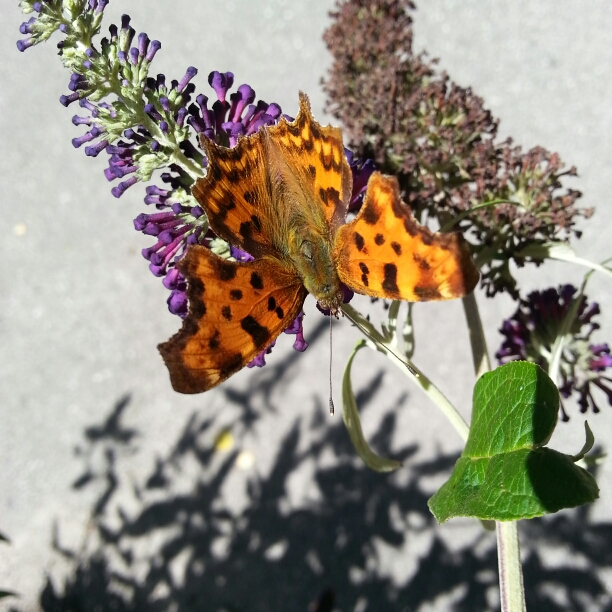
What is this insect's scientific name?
Polygonia c-album
